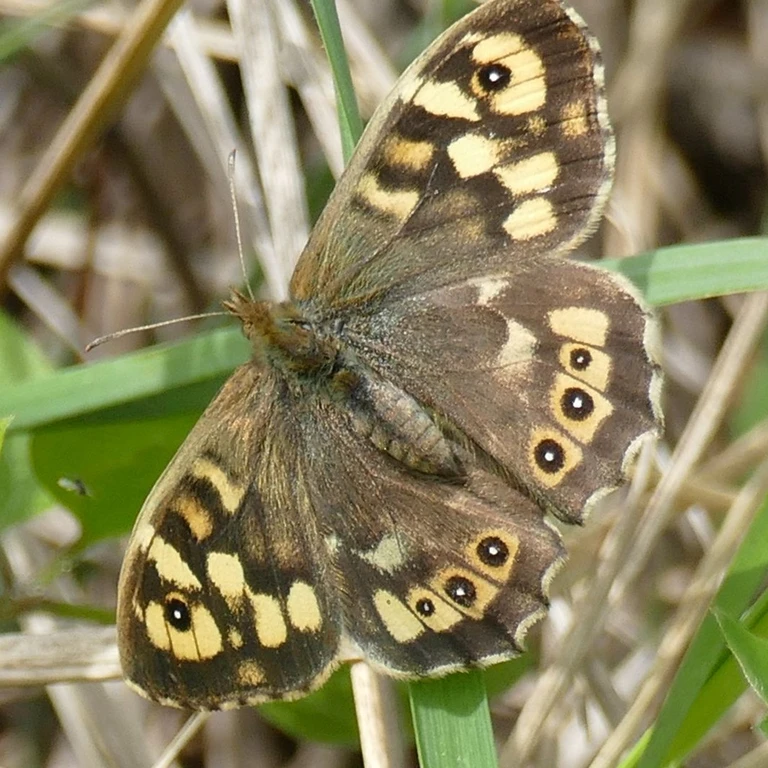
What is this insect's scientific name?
Pararge aegeria
